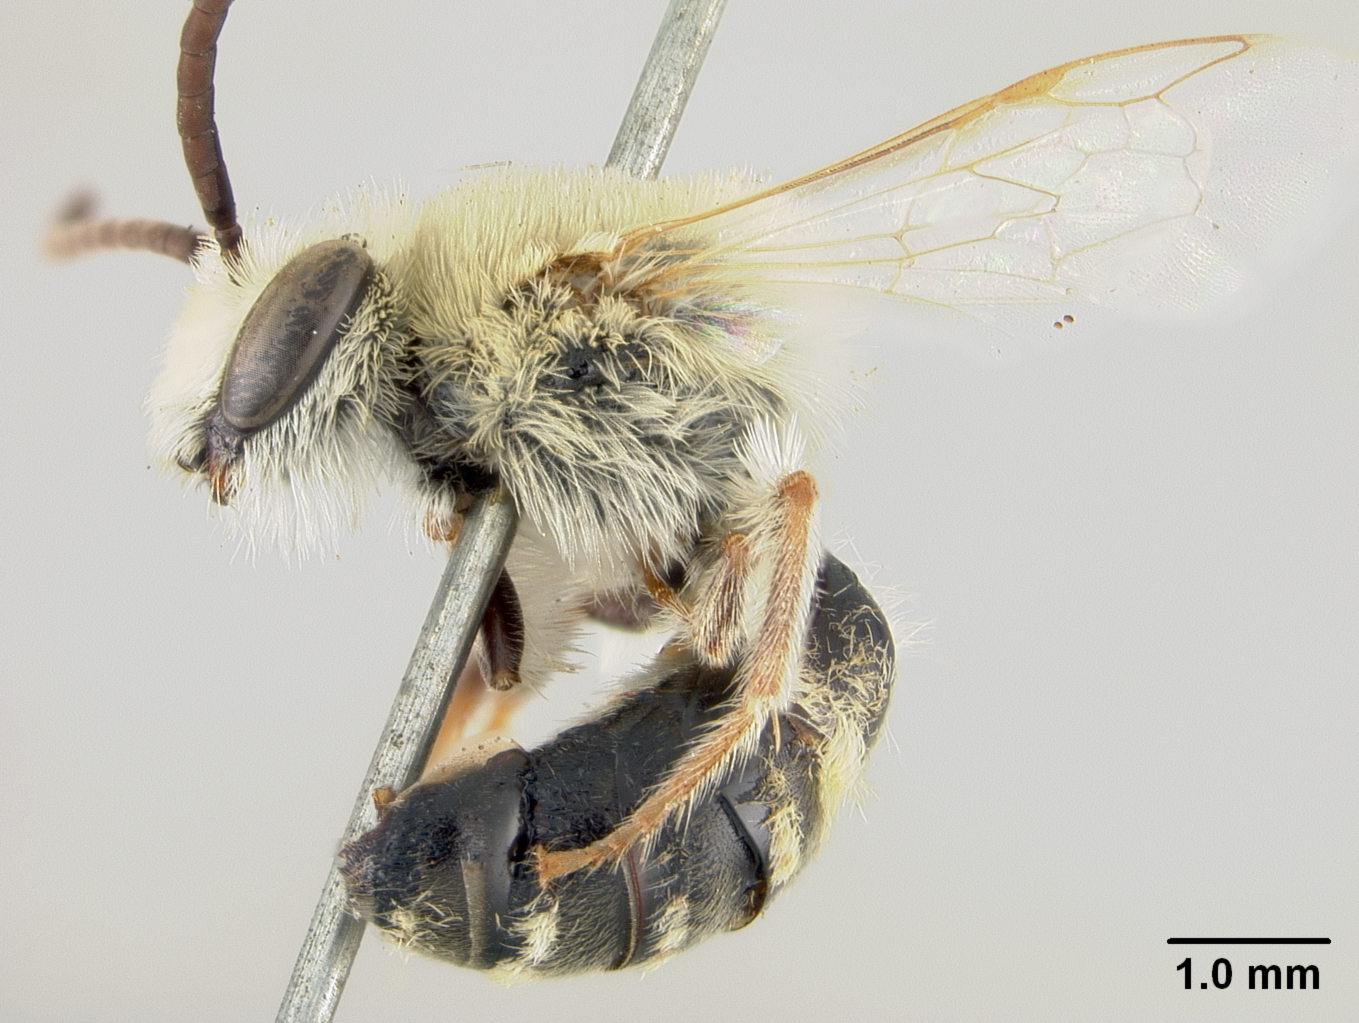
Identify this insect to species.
Colletes crucis
